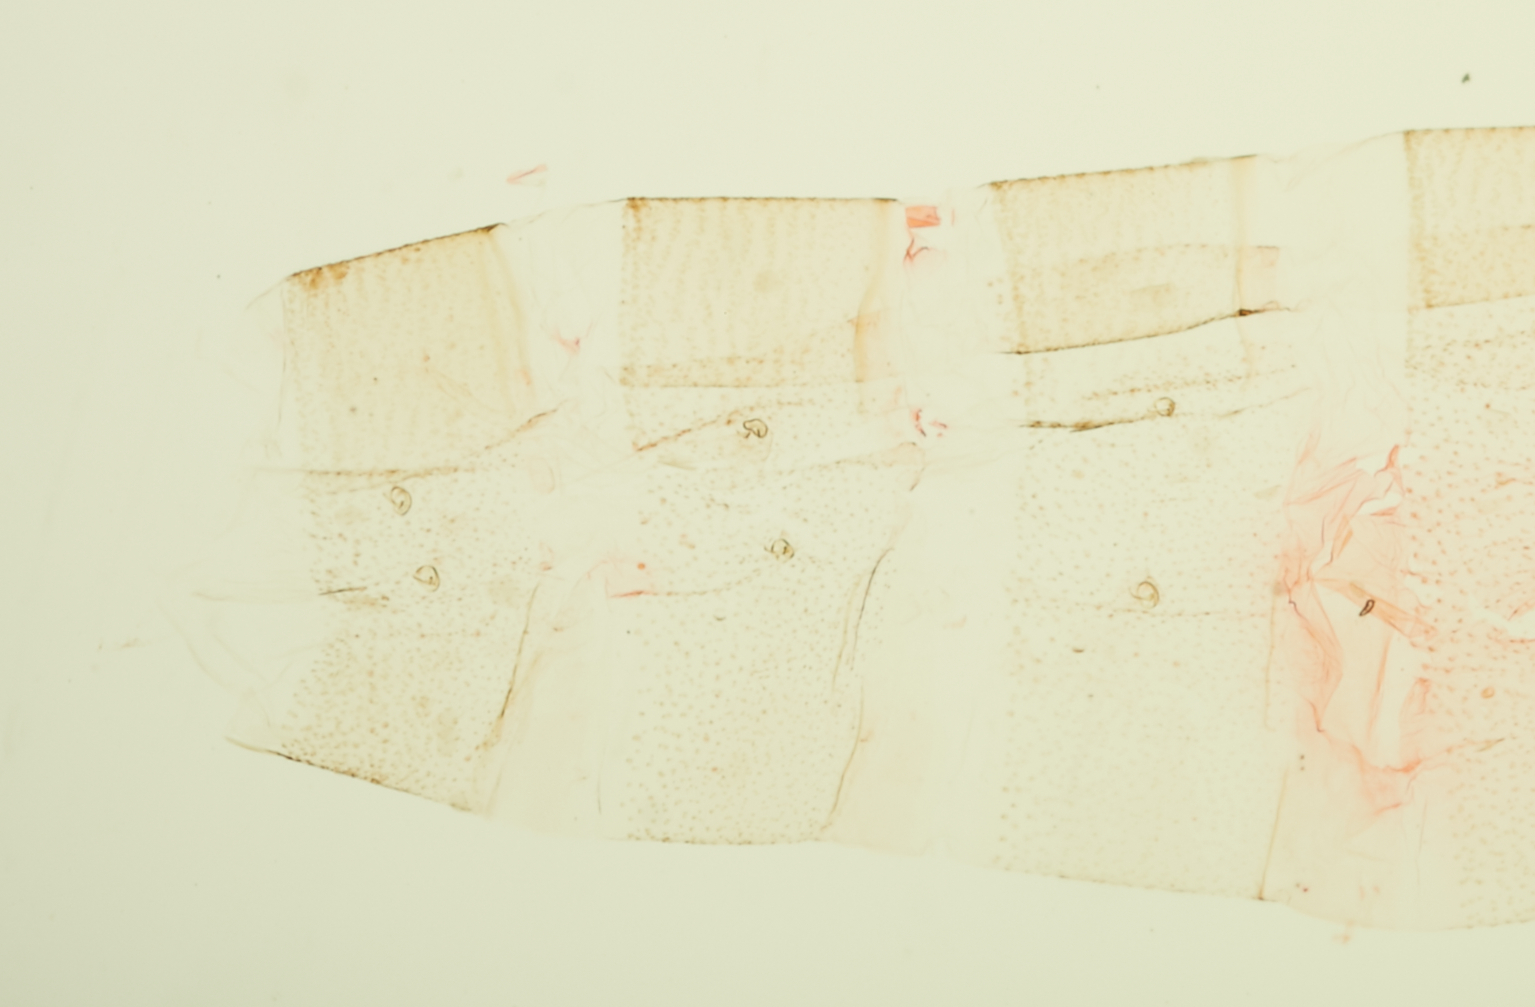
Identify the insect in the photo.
Chionodes iridescens
